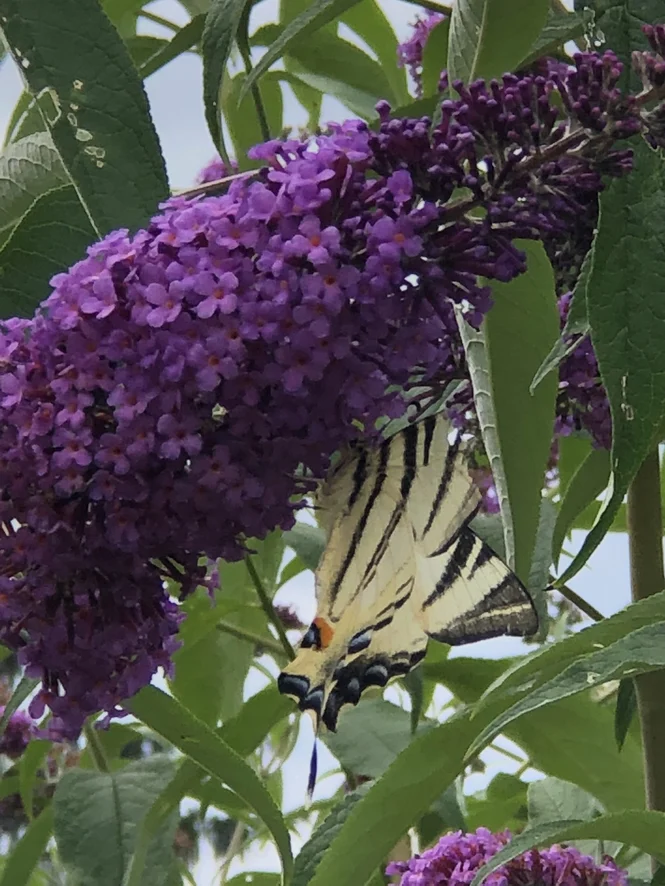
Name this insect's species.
Iphiclides podalirius
